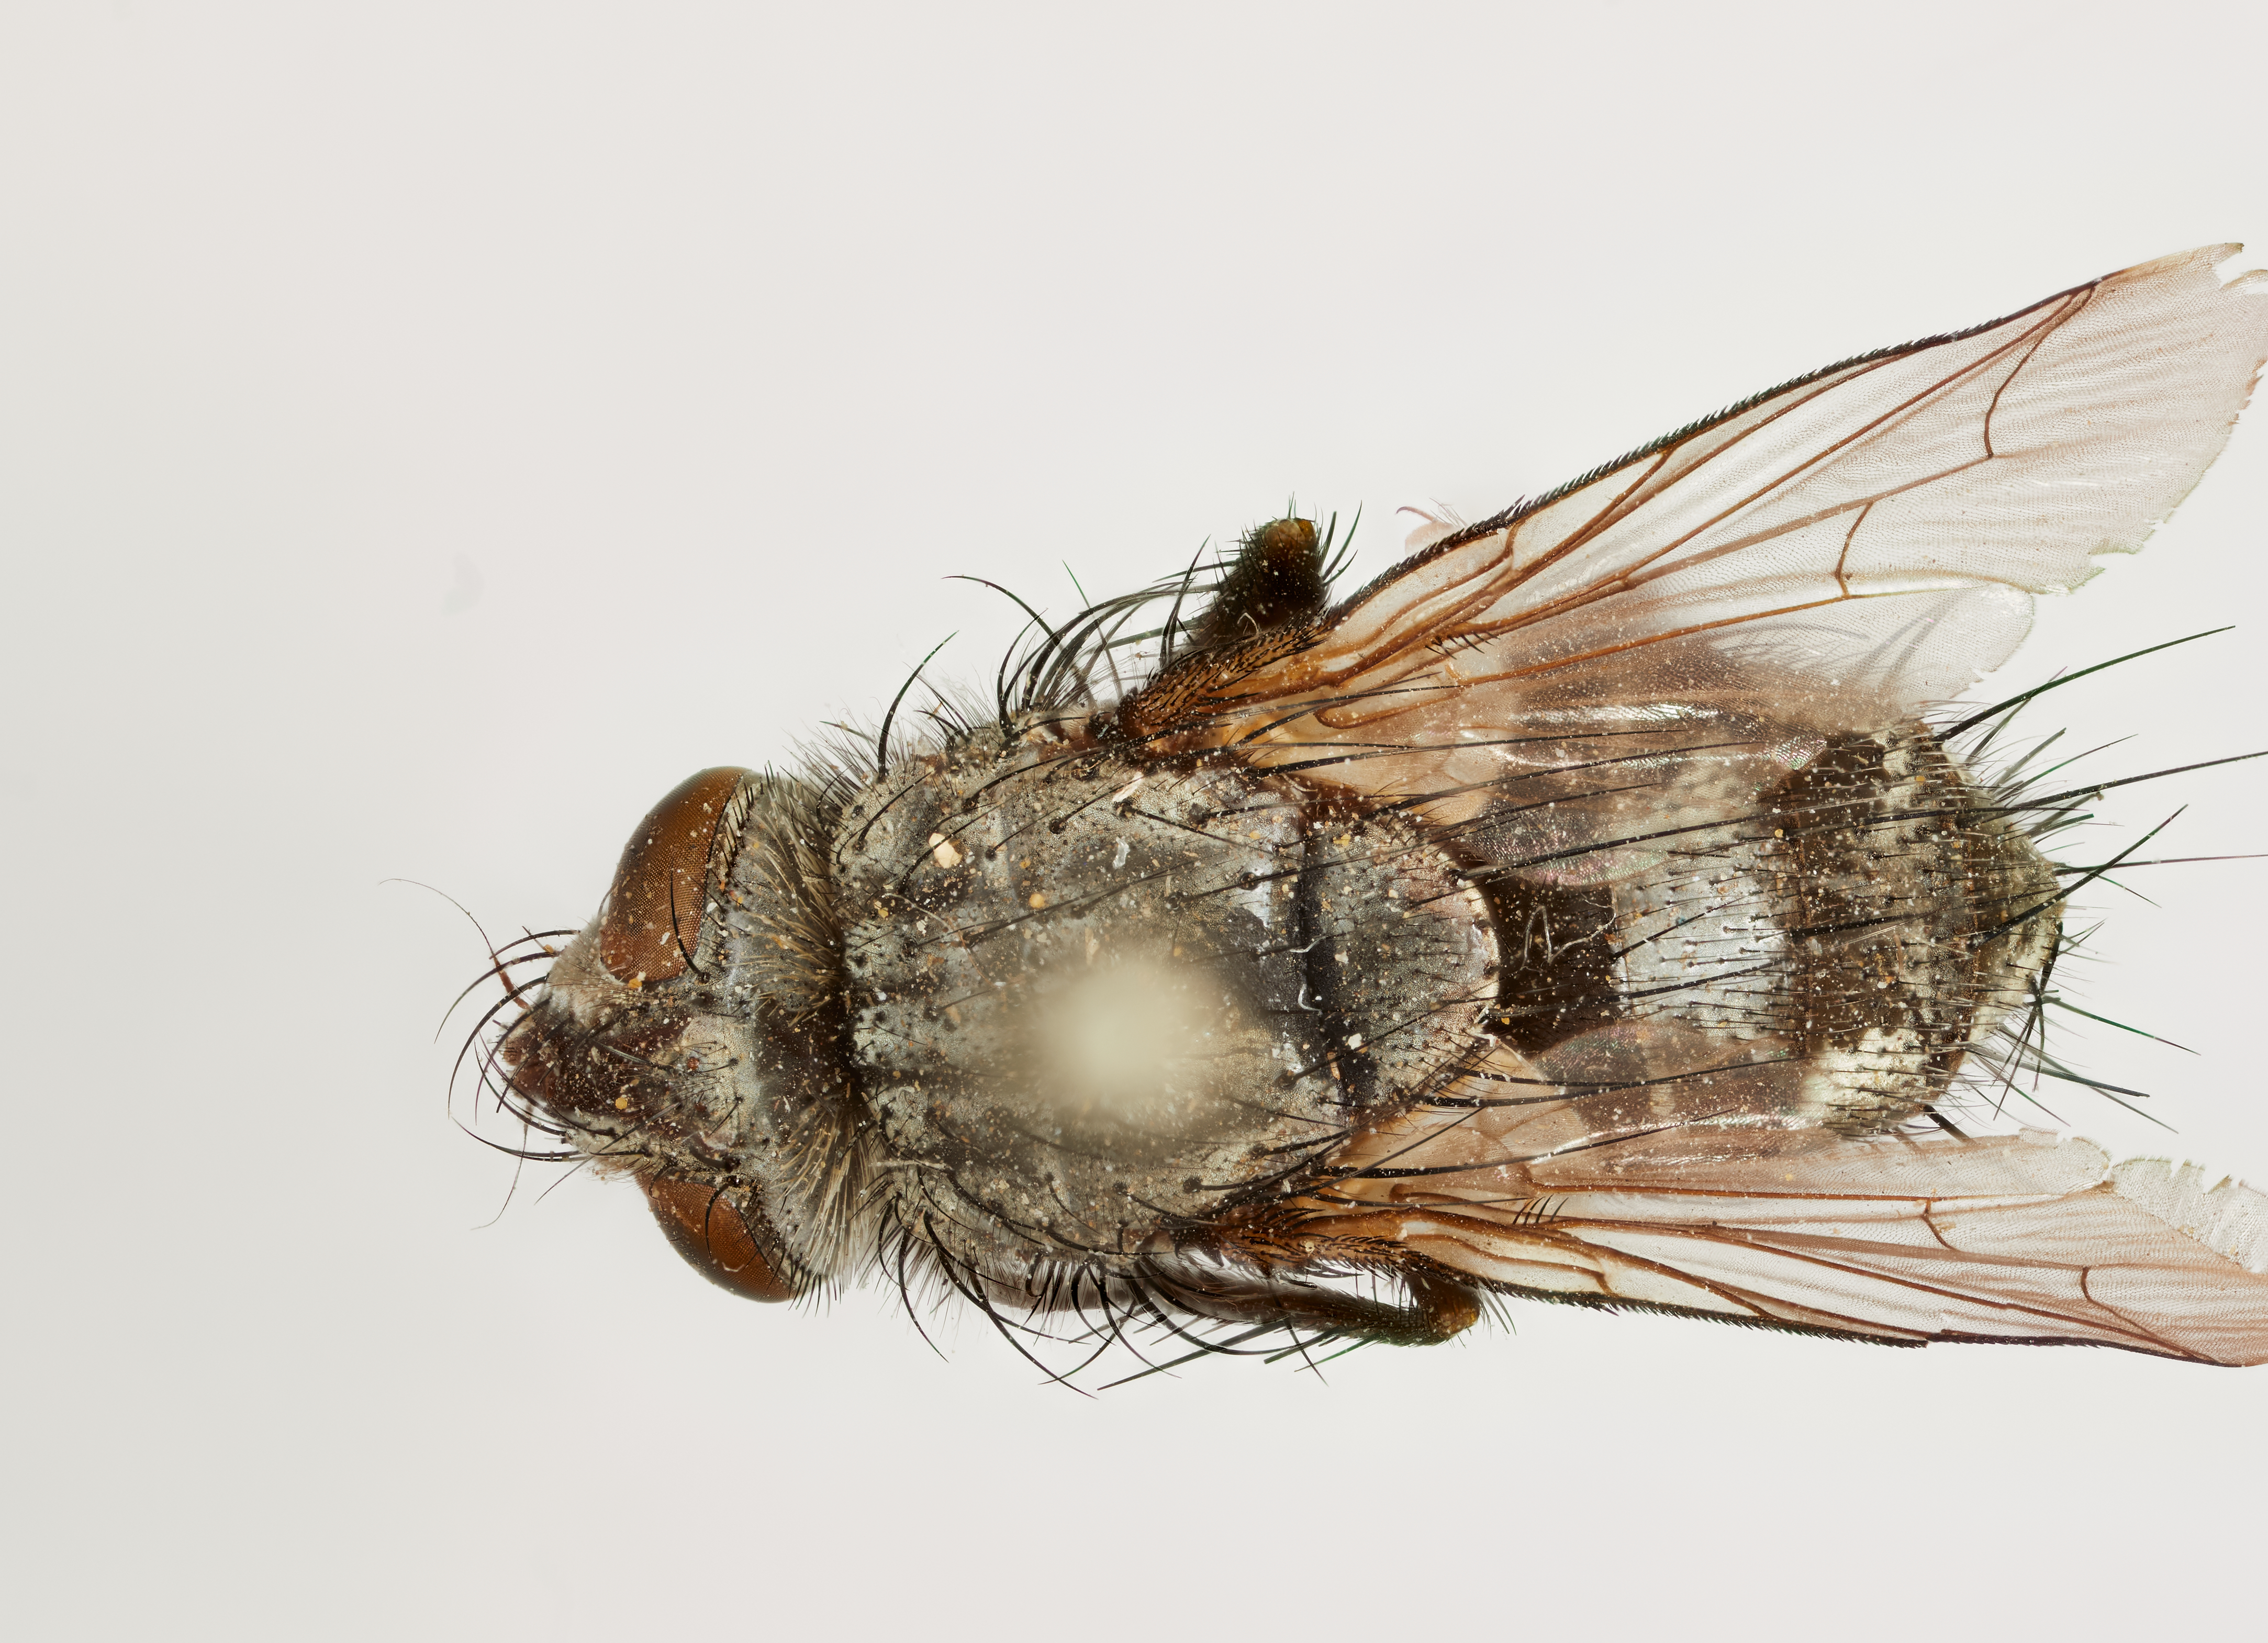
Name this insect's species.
Frontina setipes
